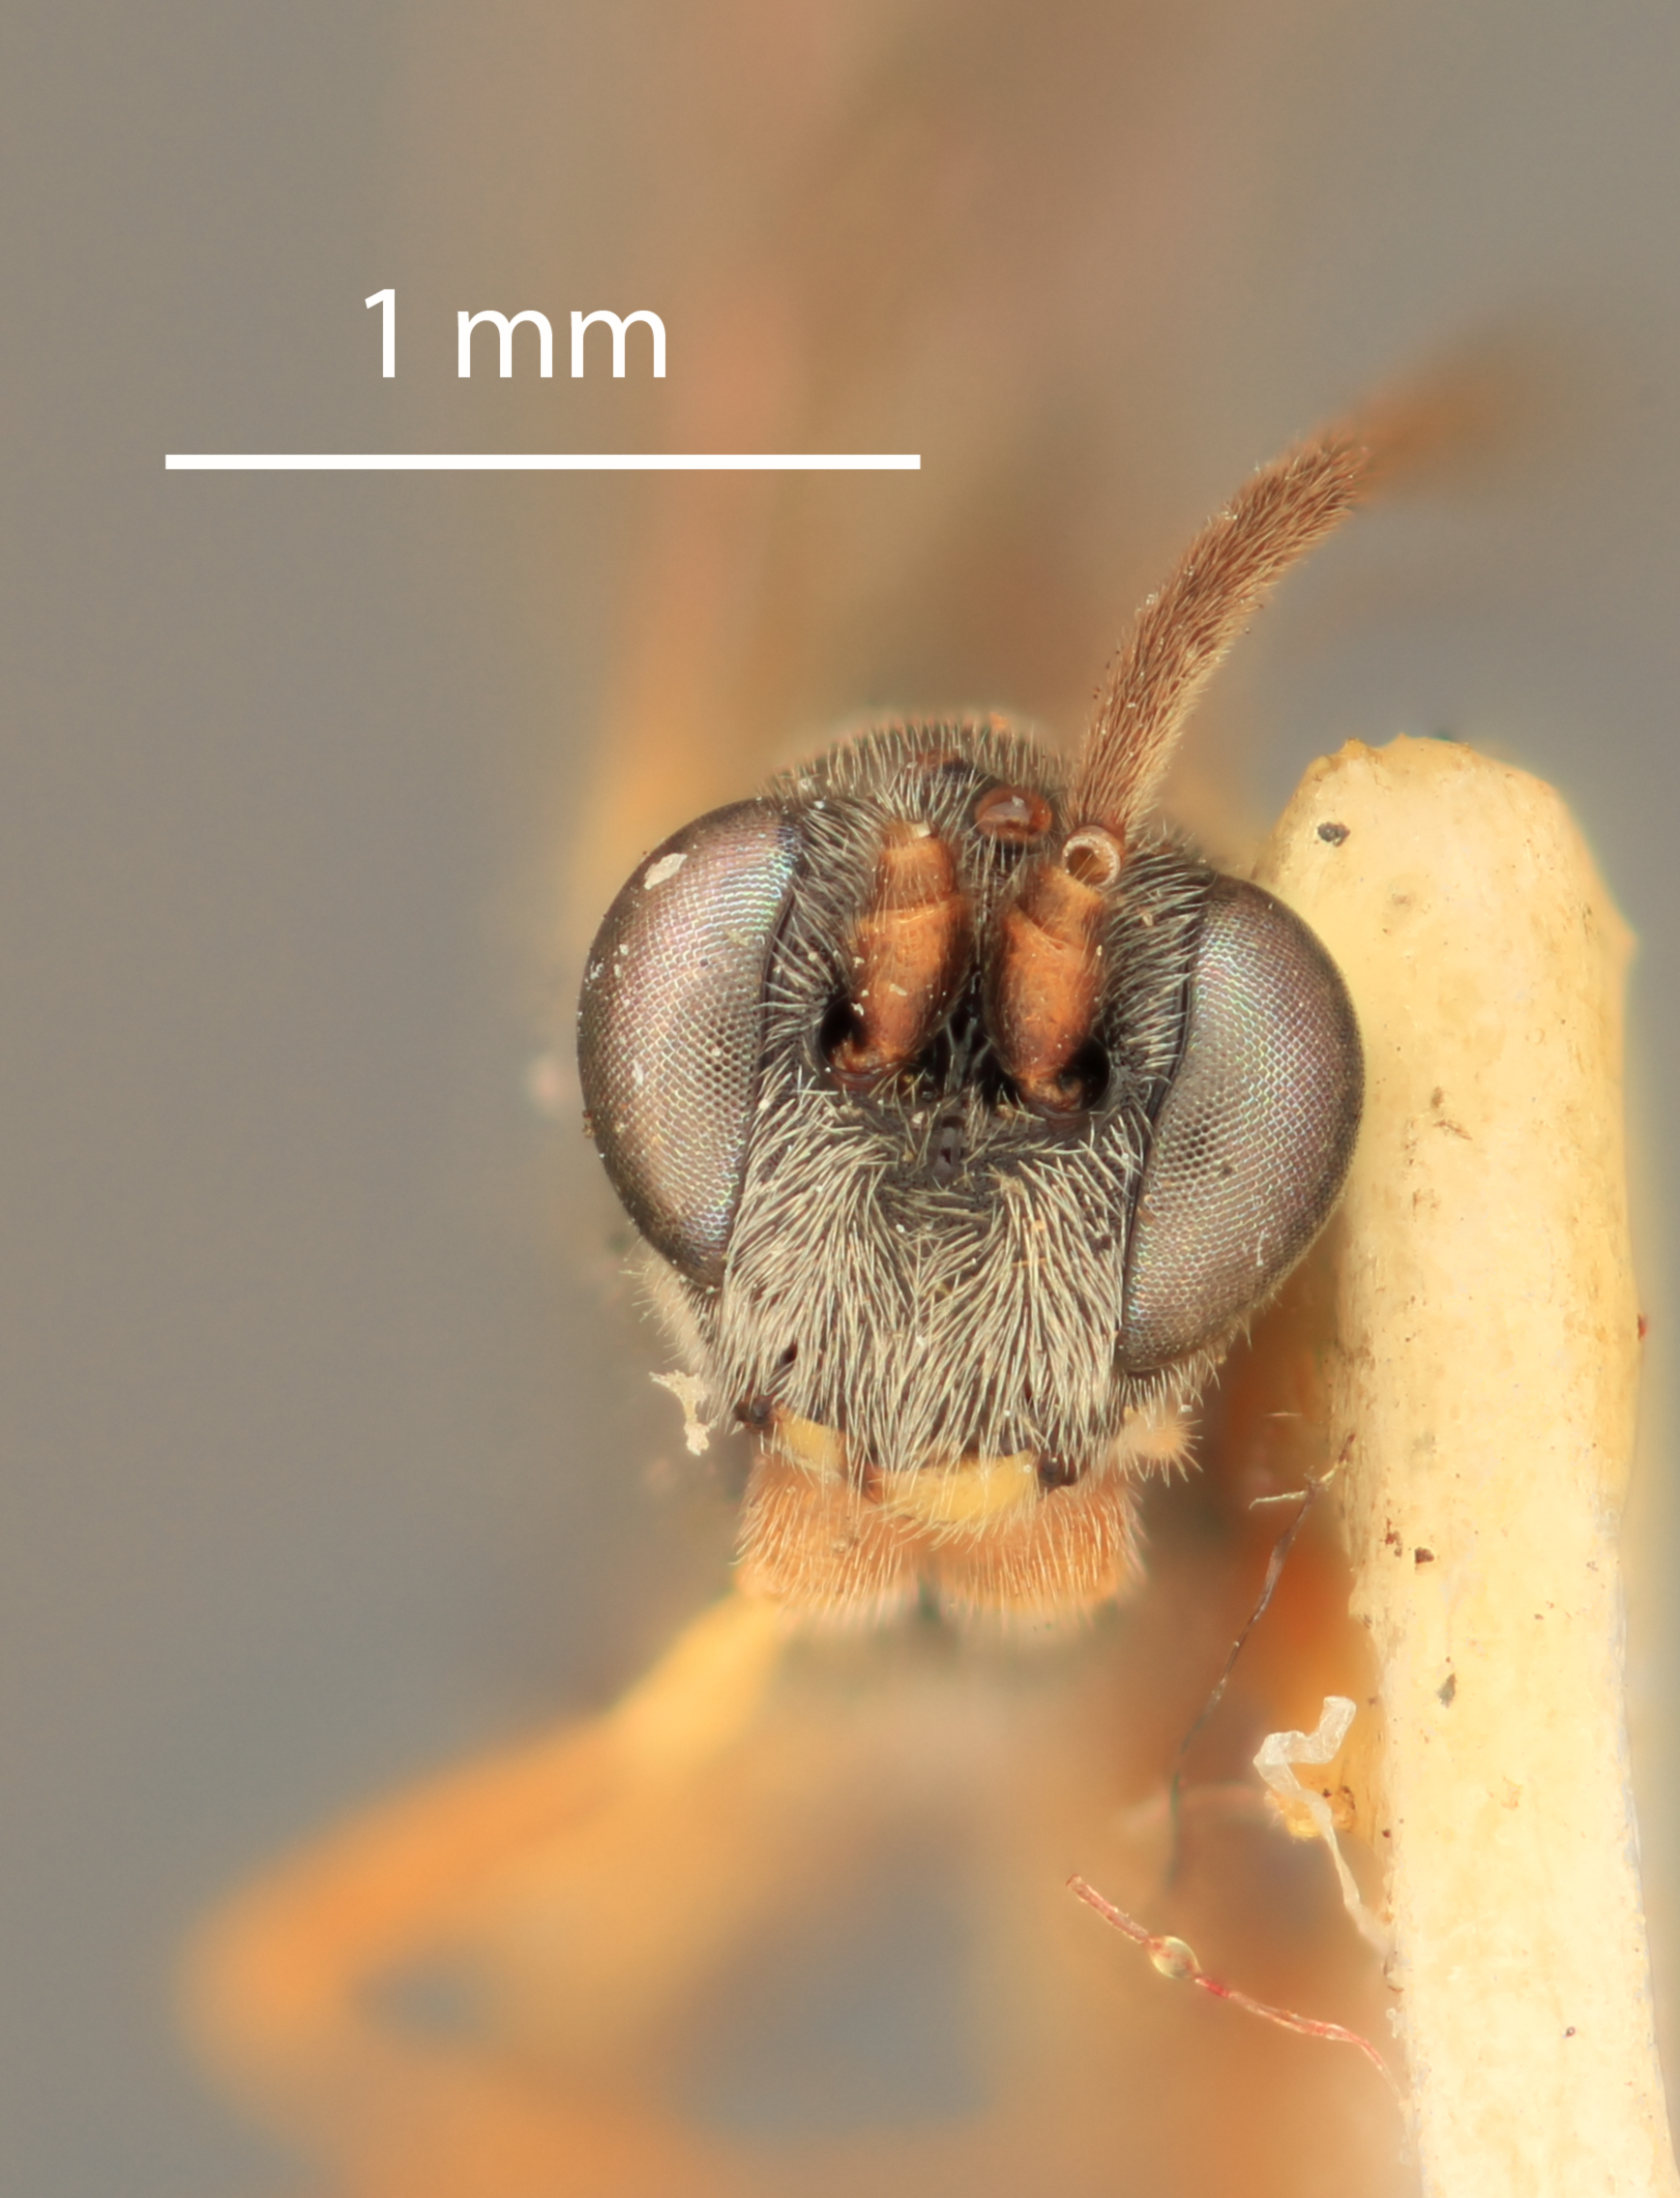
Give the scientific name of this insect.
Sagaritis conjunctiformis
